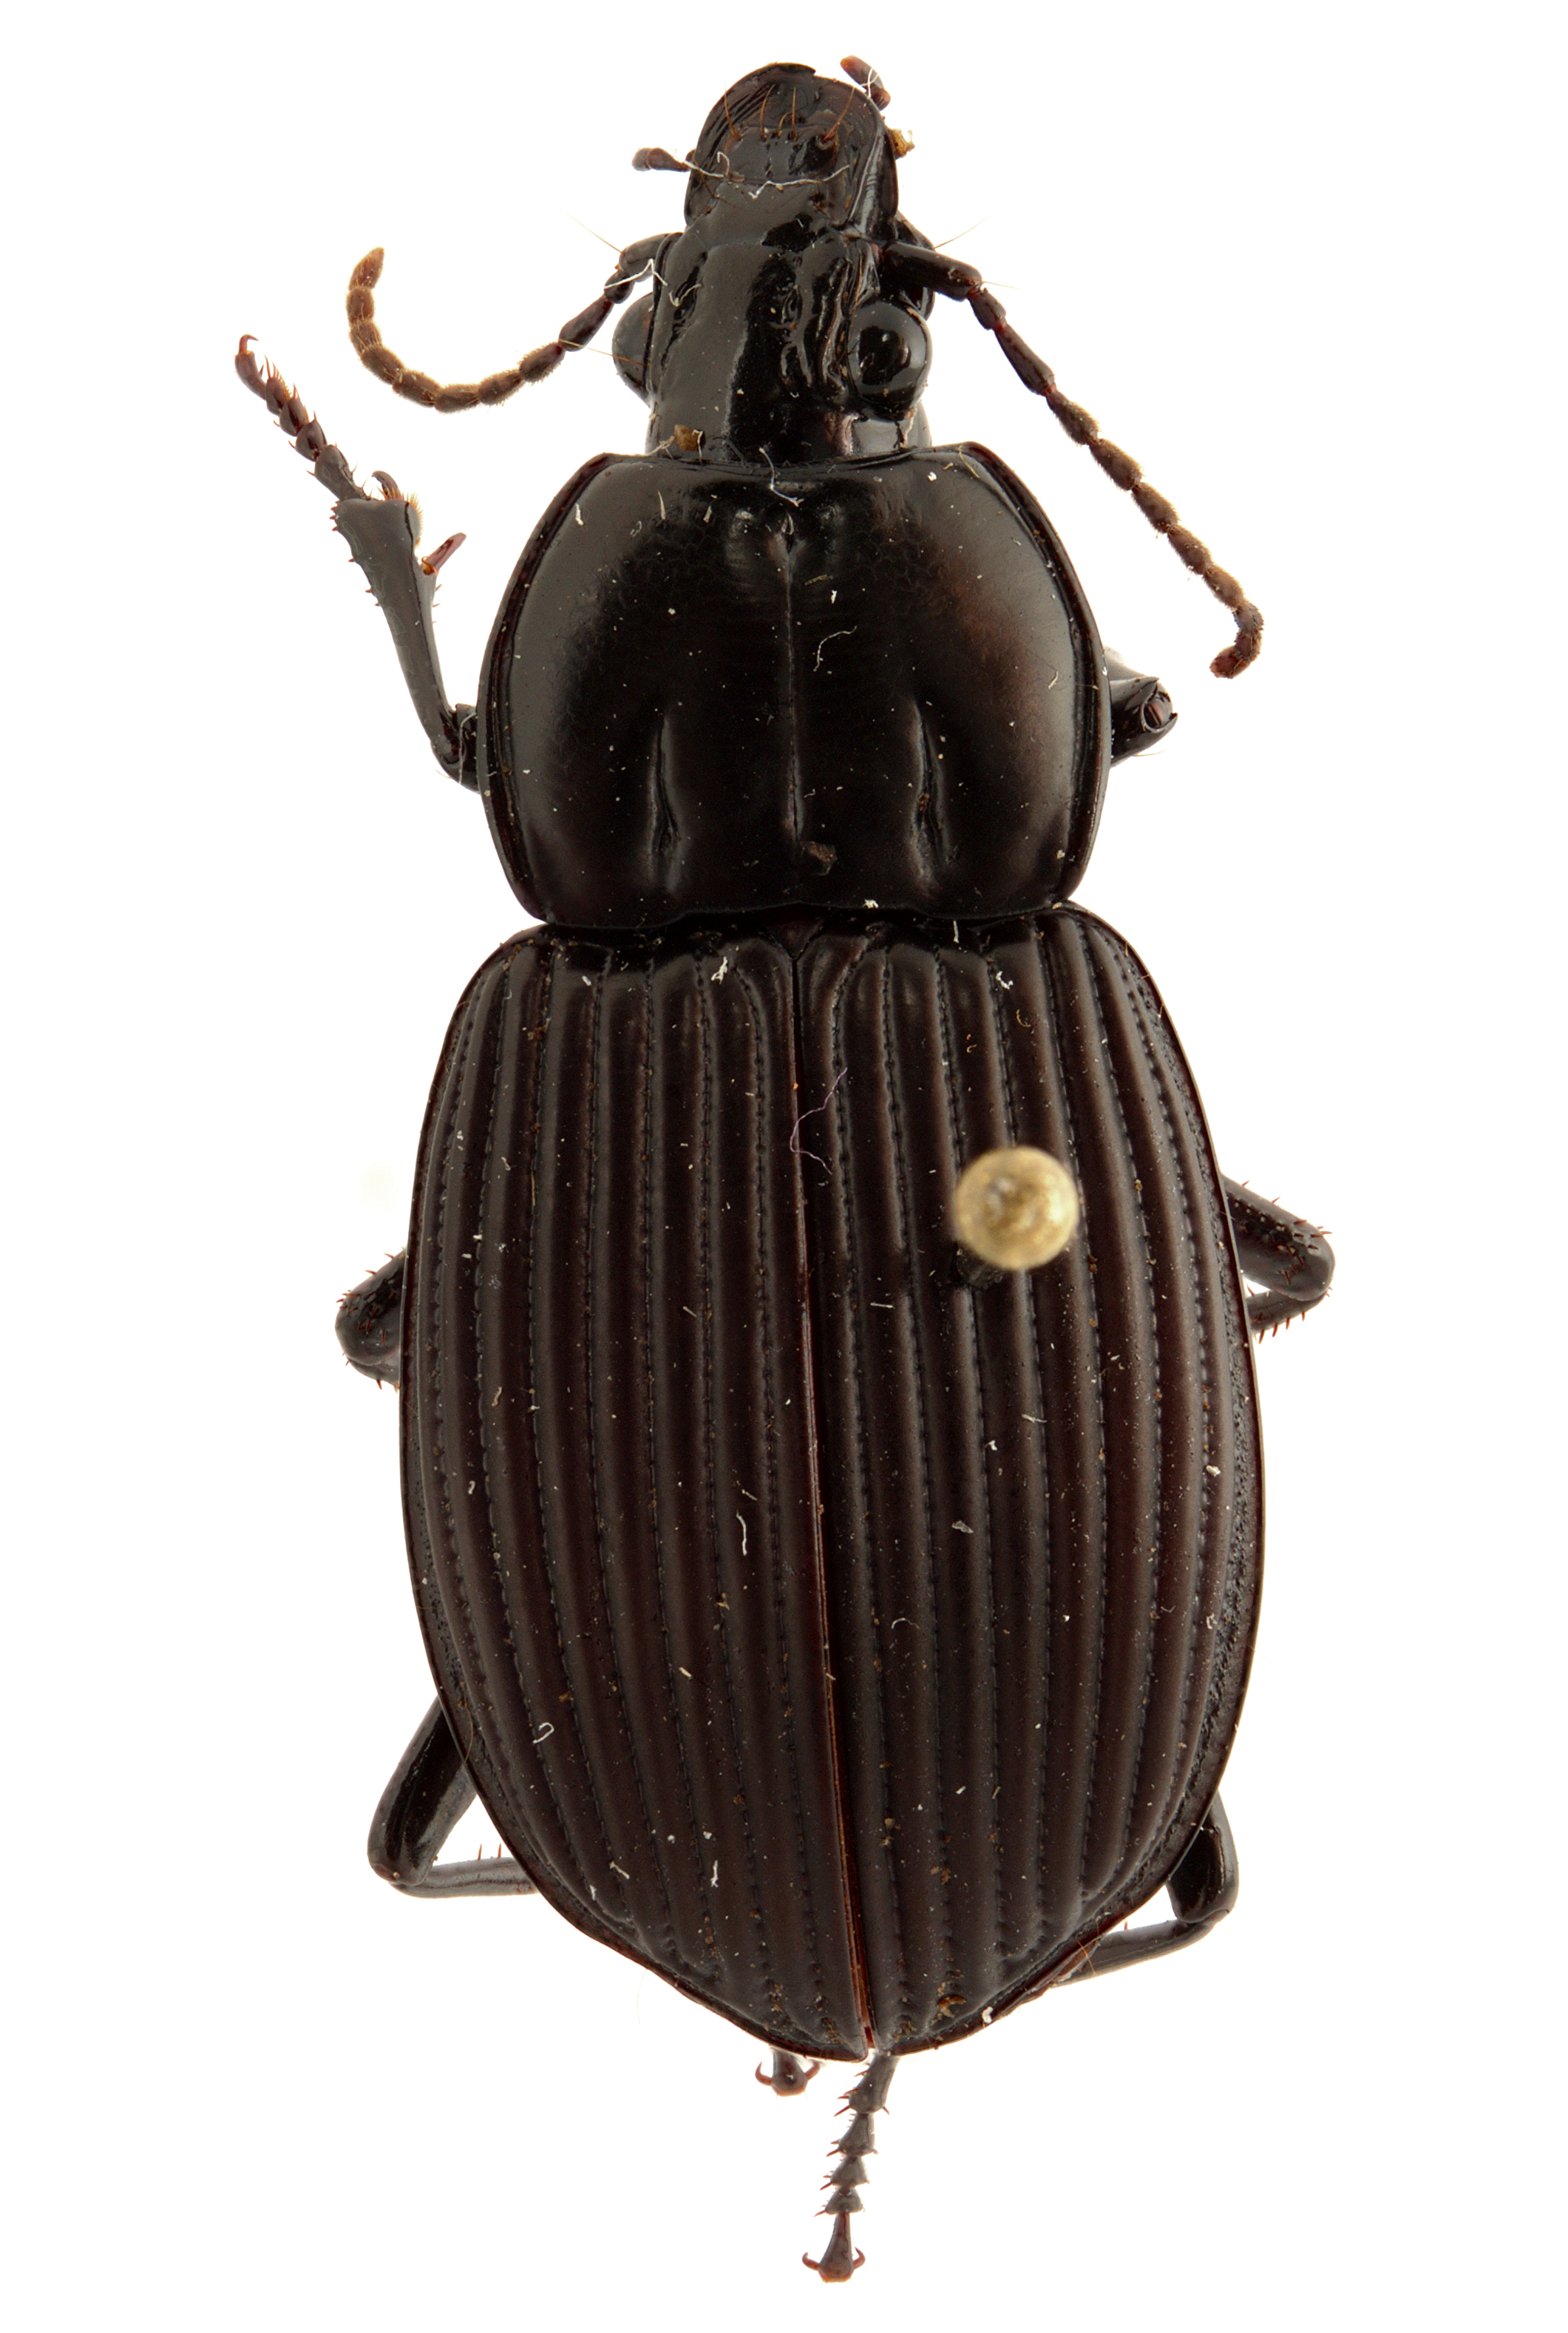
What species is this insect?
Dercylus batesi
